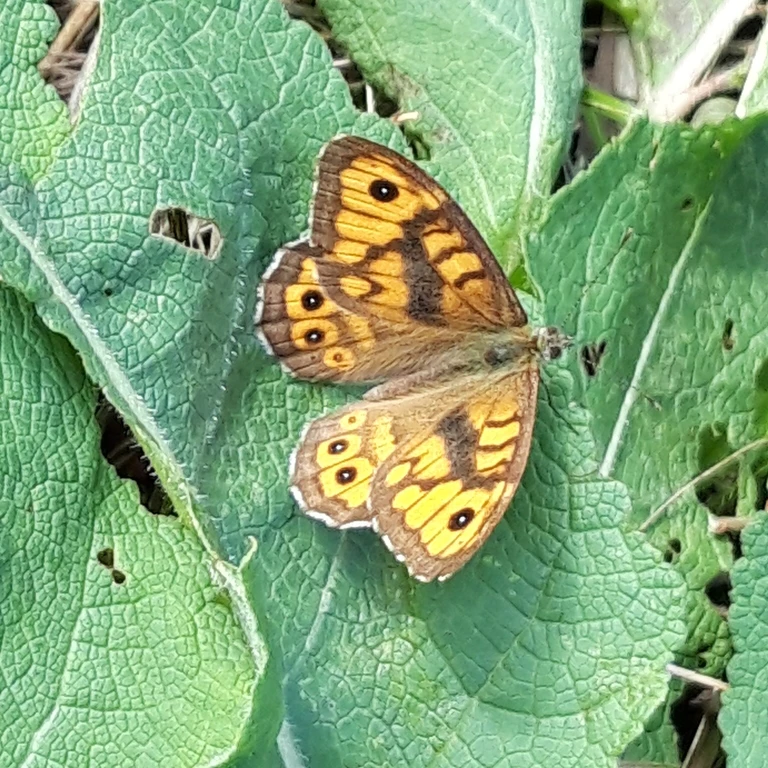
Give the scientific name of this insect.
Lasiommata megera (also Pararge megera)
